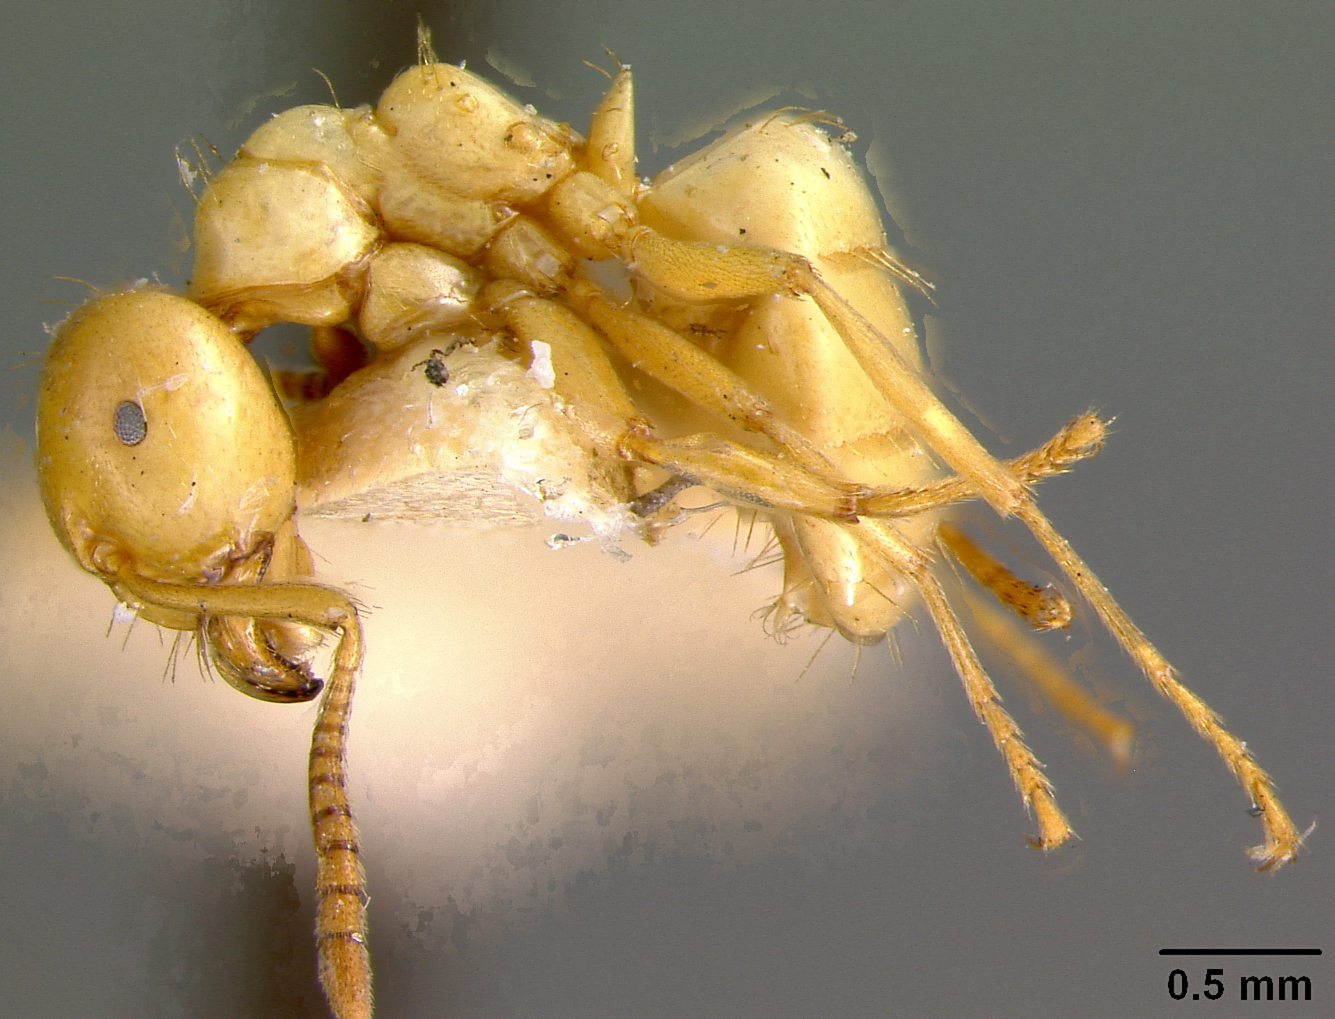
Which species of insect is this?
Lasius interjectus
